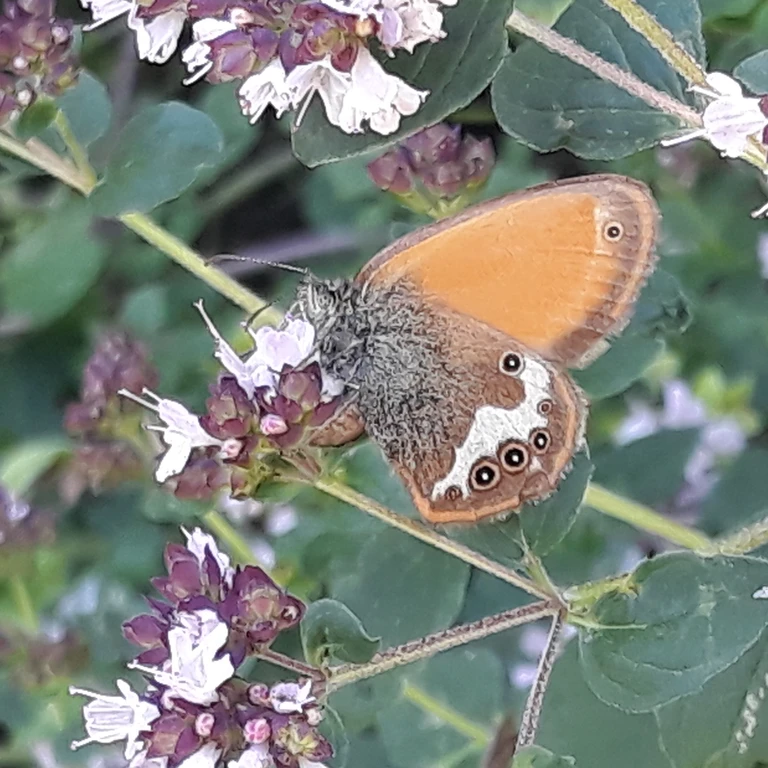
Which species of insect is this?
Coenonympha arcania
